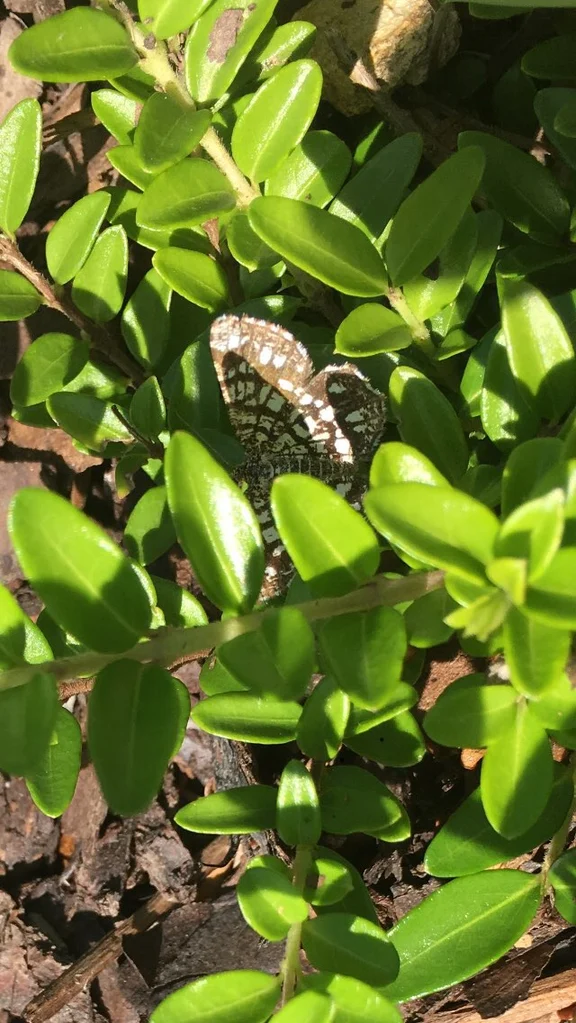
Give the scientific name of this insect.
Chiasmia clathrata
